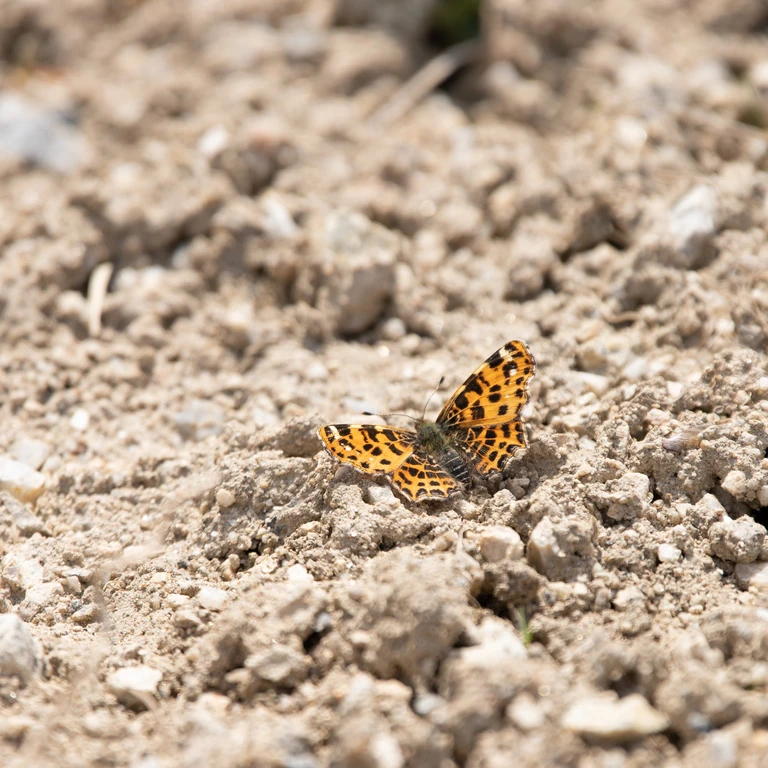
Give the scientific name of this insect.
Araschnia levana
